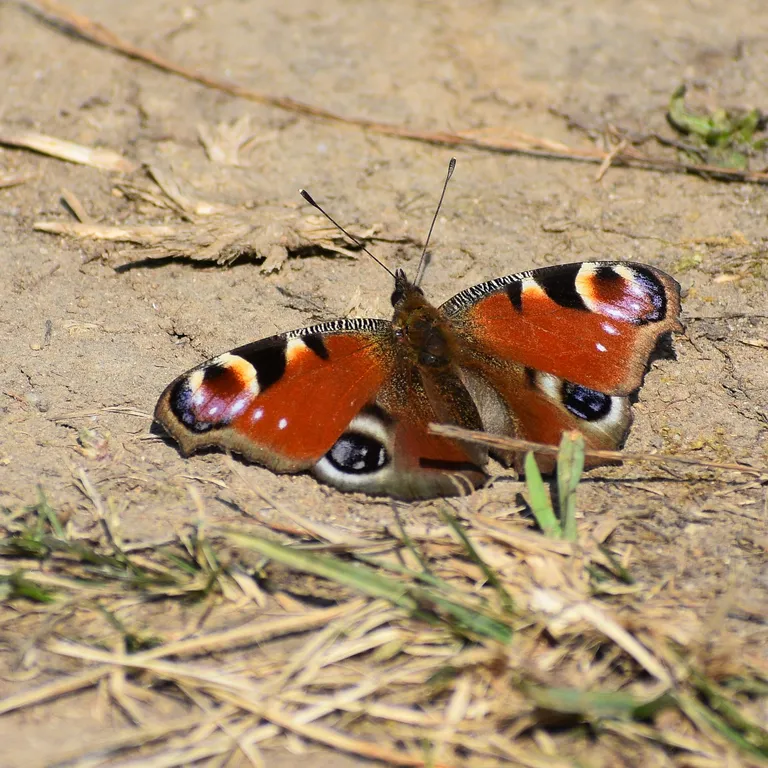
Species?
Aglais io
